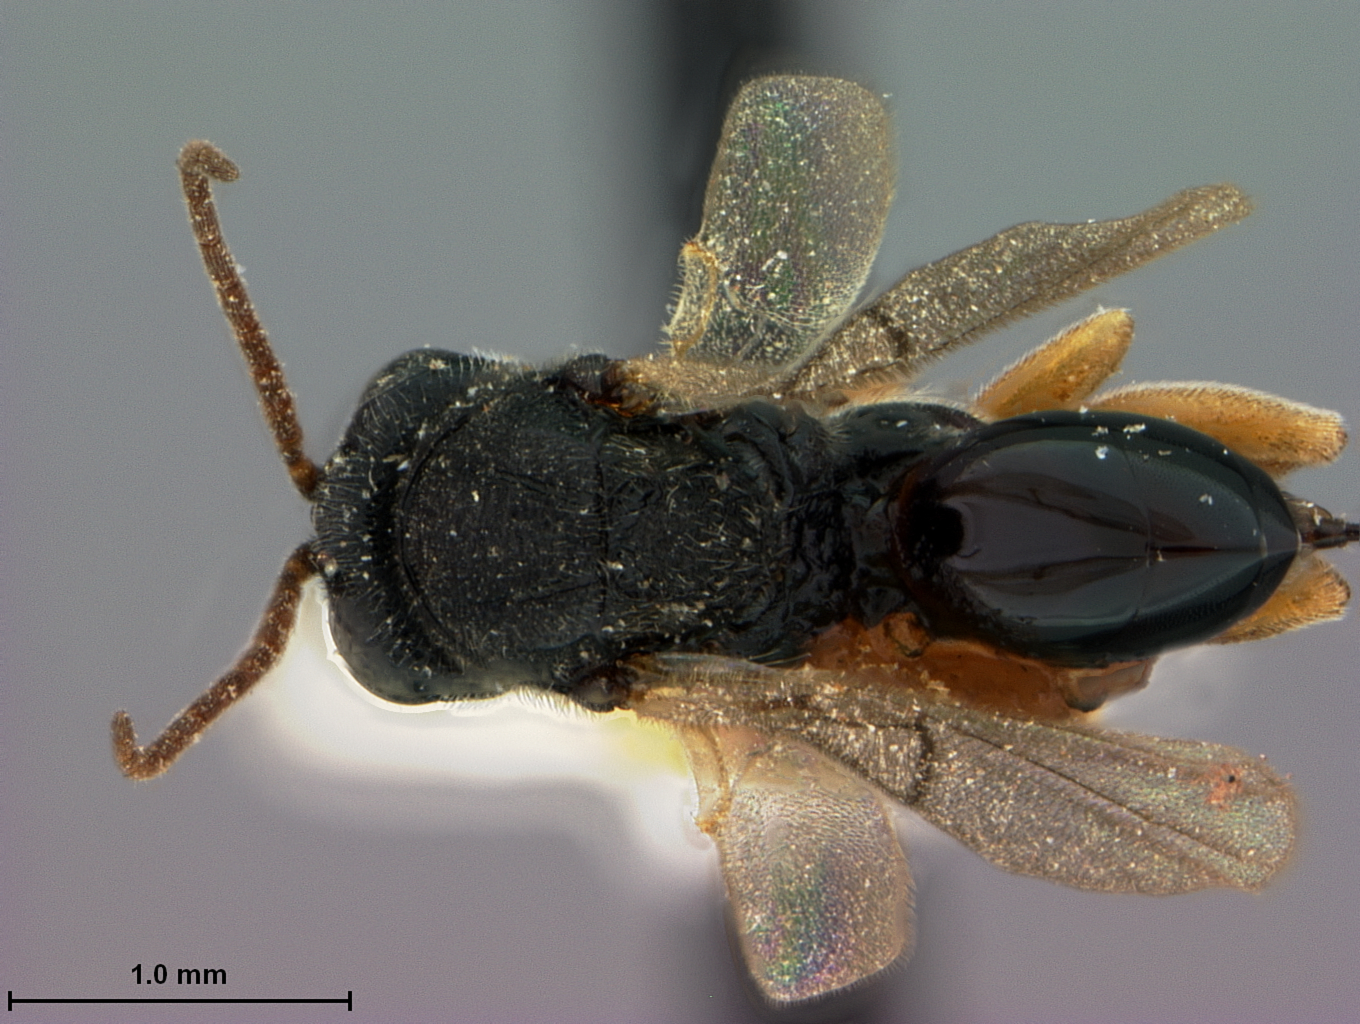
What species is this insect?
Euceroptres montanus
